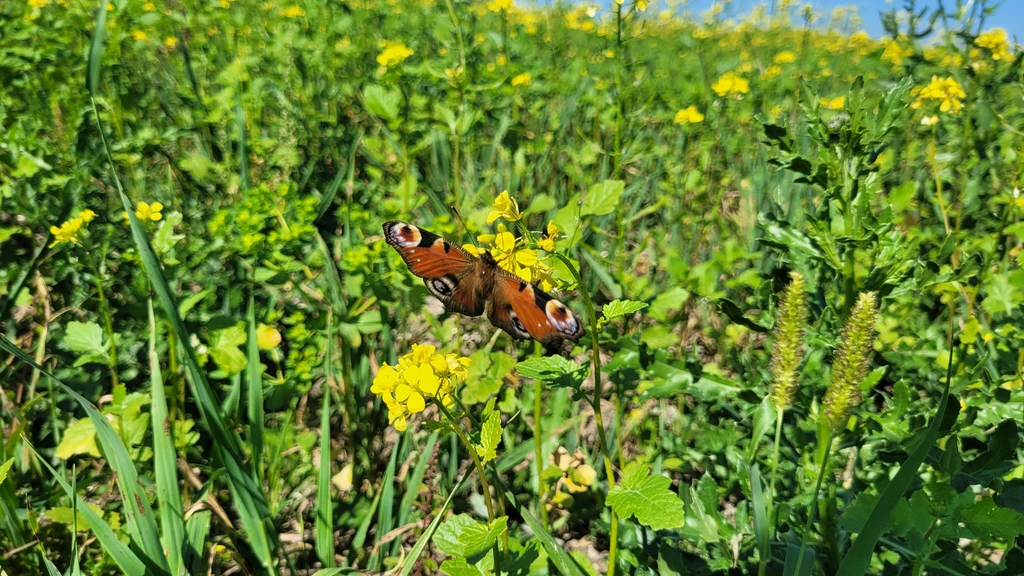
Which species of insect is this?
Aglais io
